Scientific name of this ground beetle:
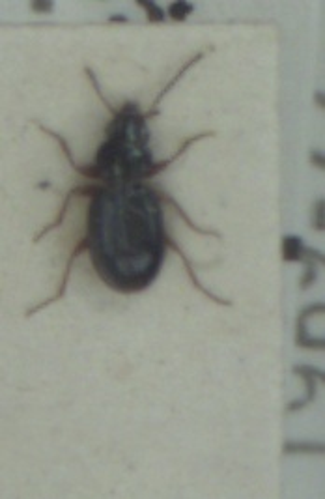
Bembidion gilvipes
